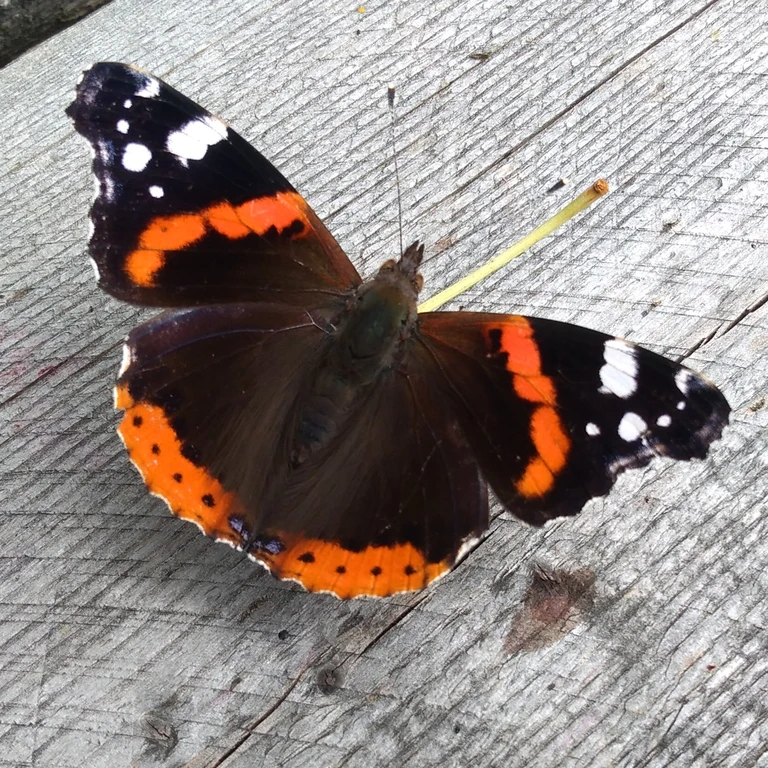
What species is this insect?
Vanessa atalanta
